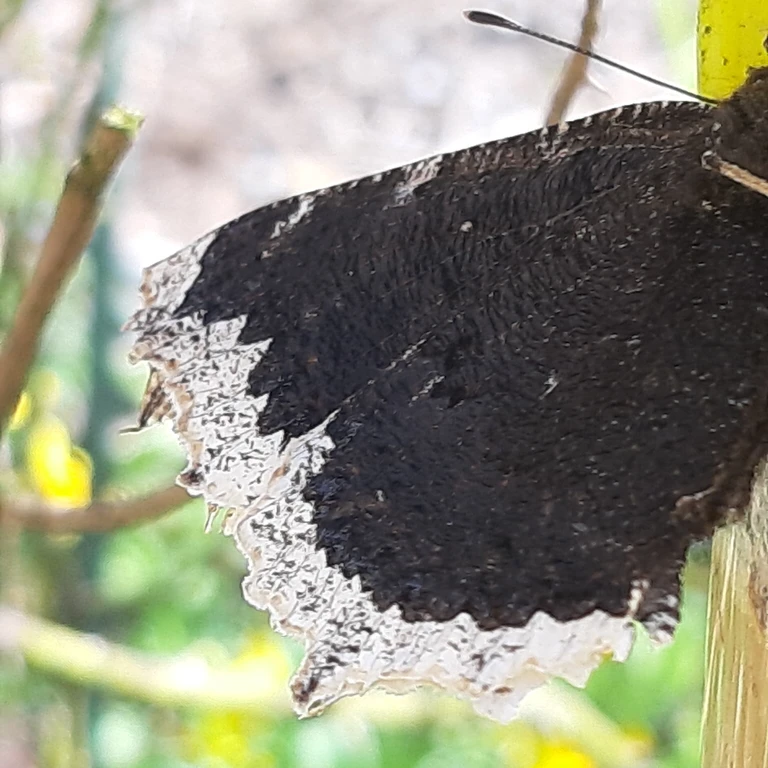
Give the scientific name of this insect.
Nymphalis antiopa
